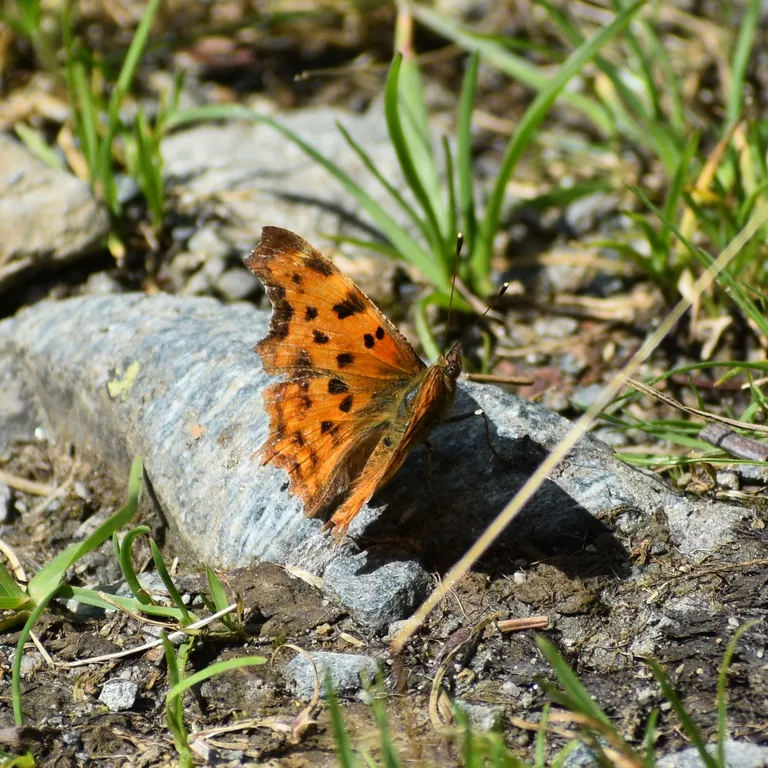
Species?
Polygonia c-album
